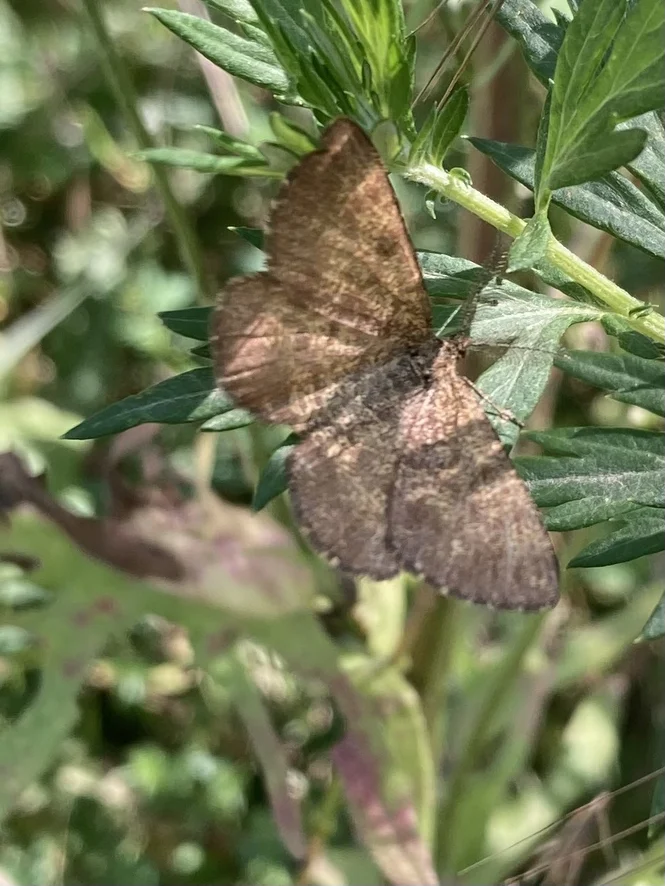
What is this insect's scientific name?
Ematurga atomaria
